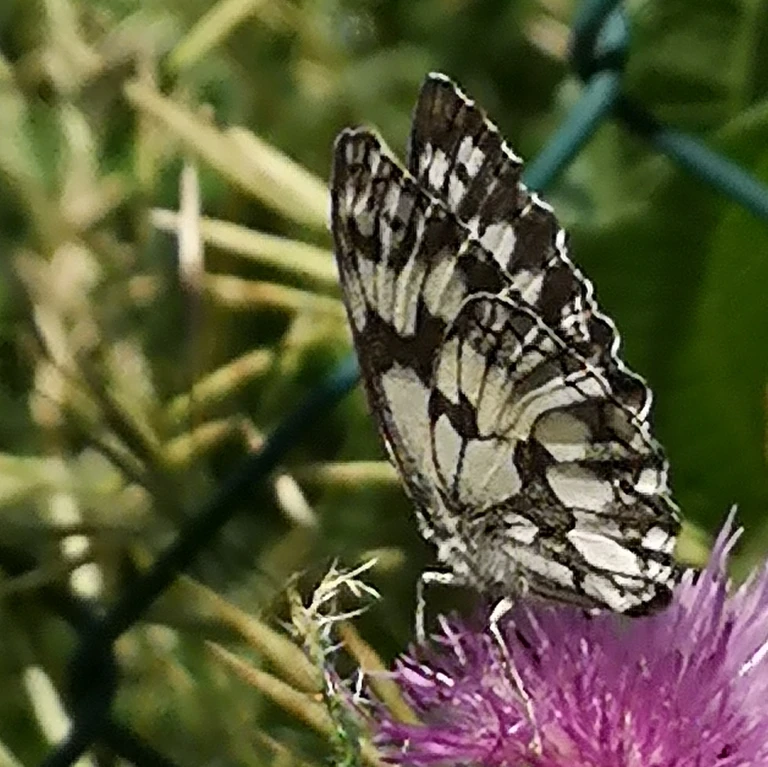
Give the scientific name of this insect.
Melanargia galathea
